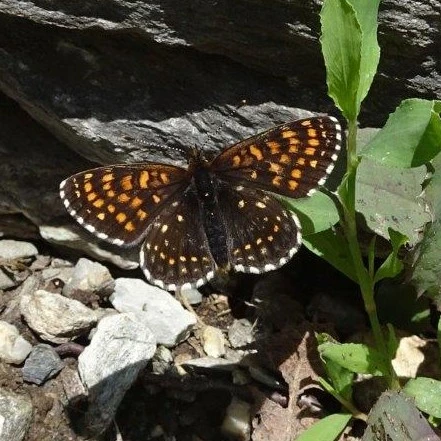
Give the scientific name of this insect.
Melitaea diamina
